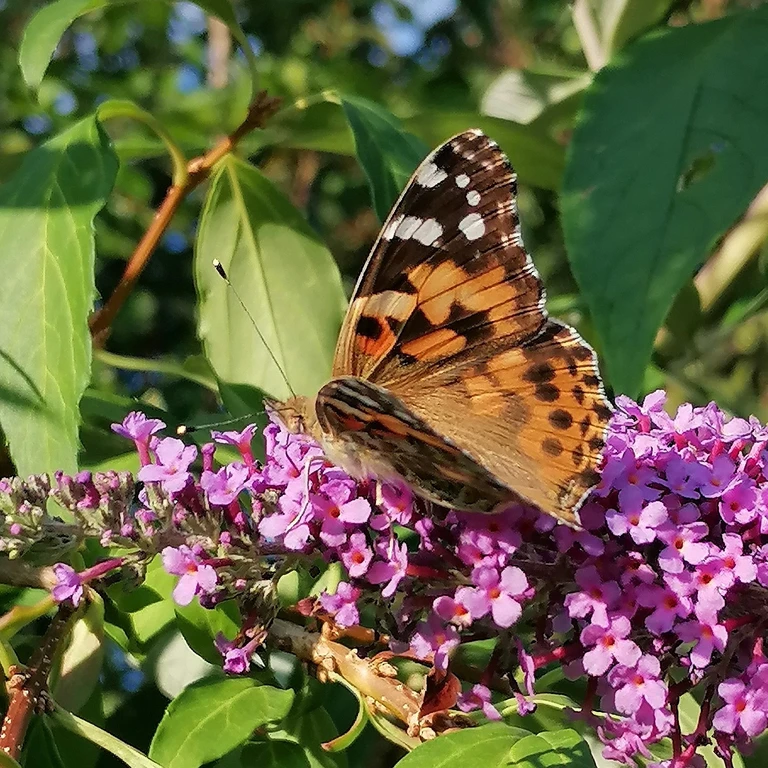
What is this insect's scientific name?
Vanessa cardui
